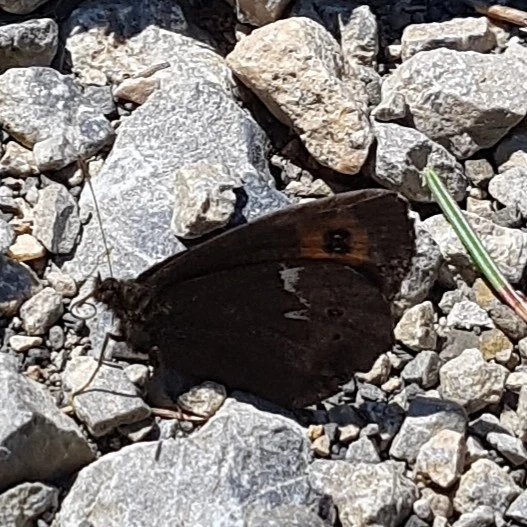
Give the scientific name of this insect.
Erebia ligea
